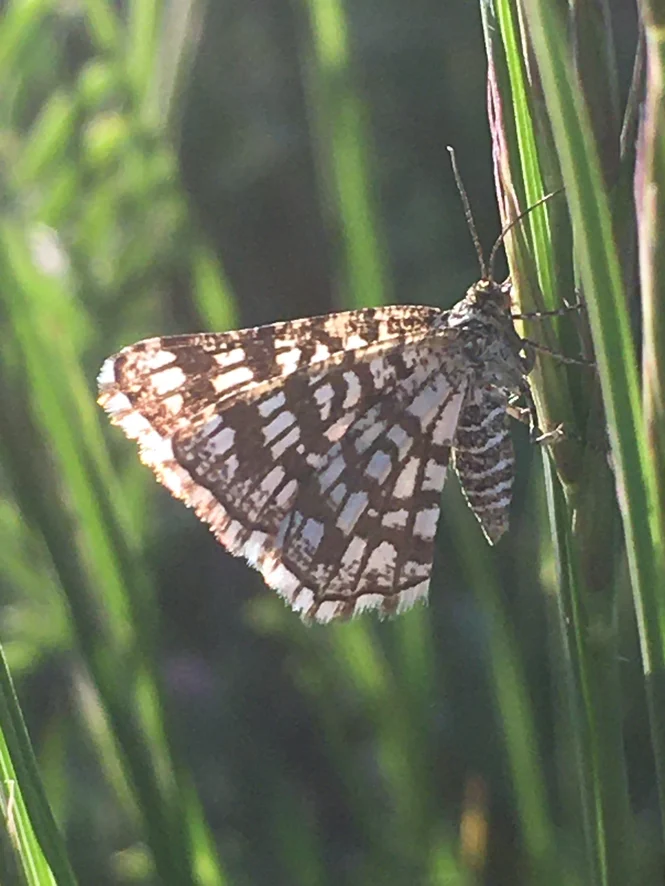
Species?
Chiasmia clathrata
